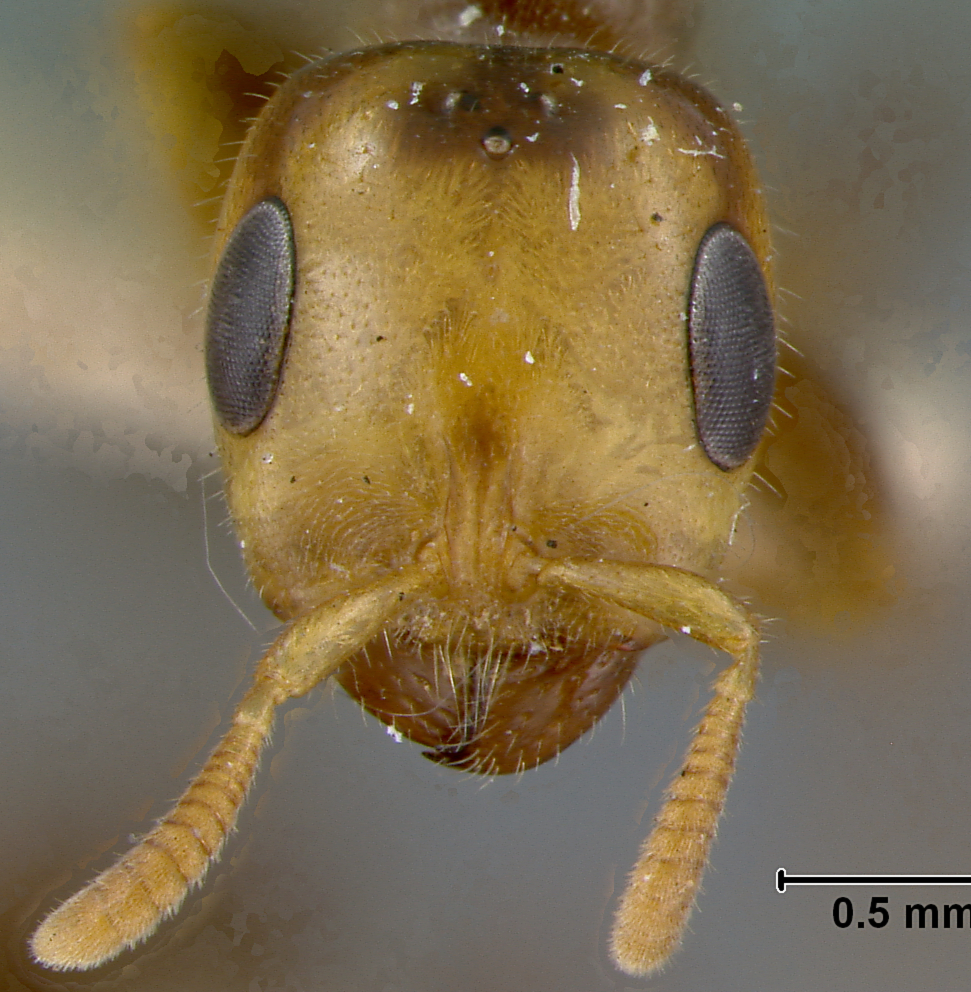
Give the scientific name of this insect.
Pseudomyrma latinoda
